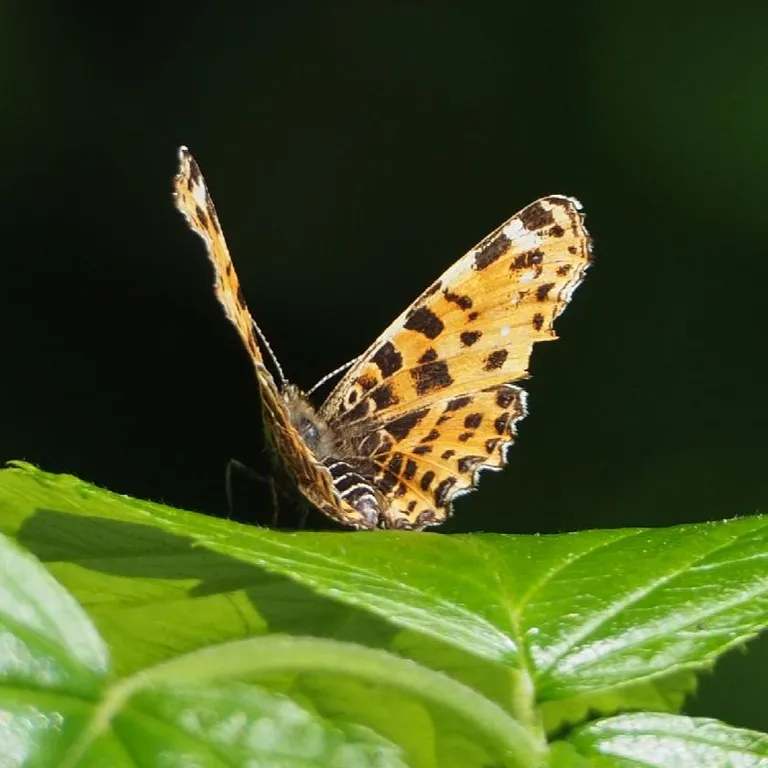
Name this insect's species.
Araschnia levana
